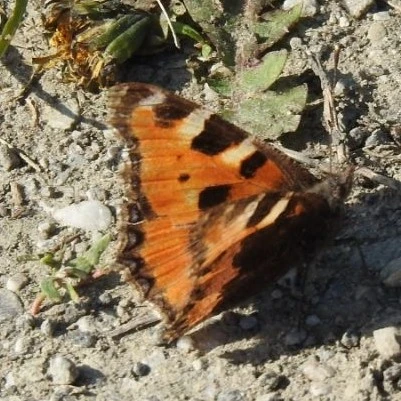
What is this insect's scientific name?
Aglais urticae
